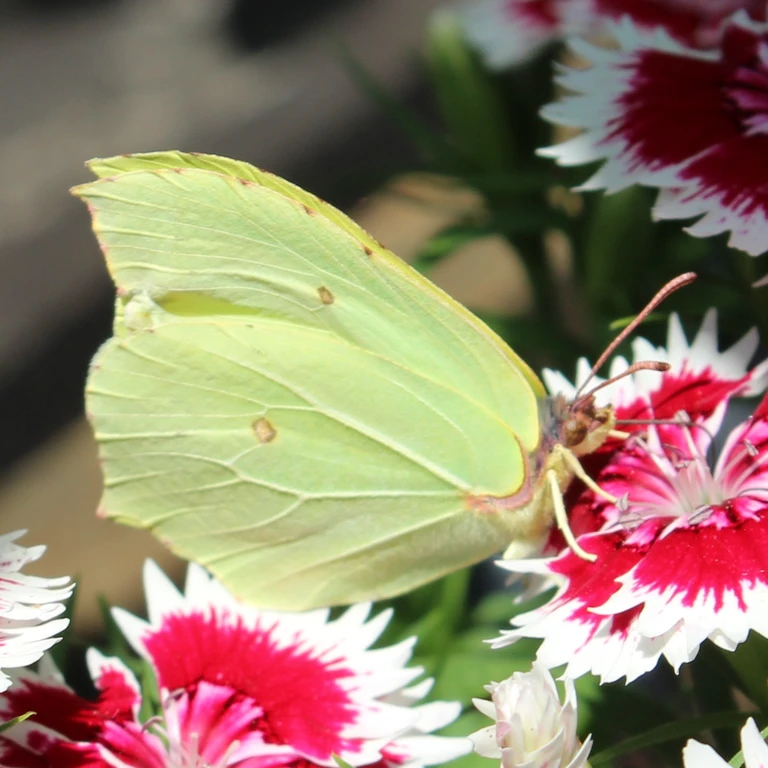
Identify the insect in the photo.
Gonepteryx rhamni
